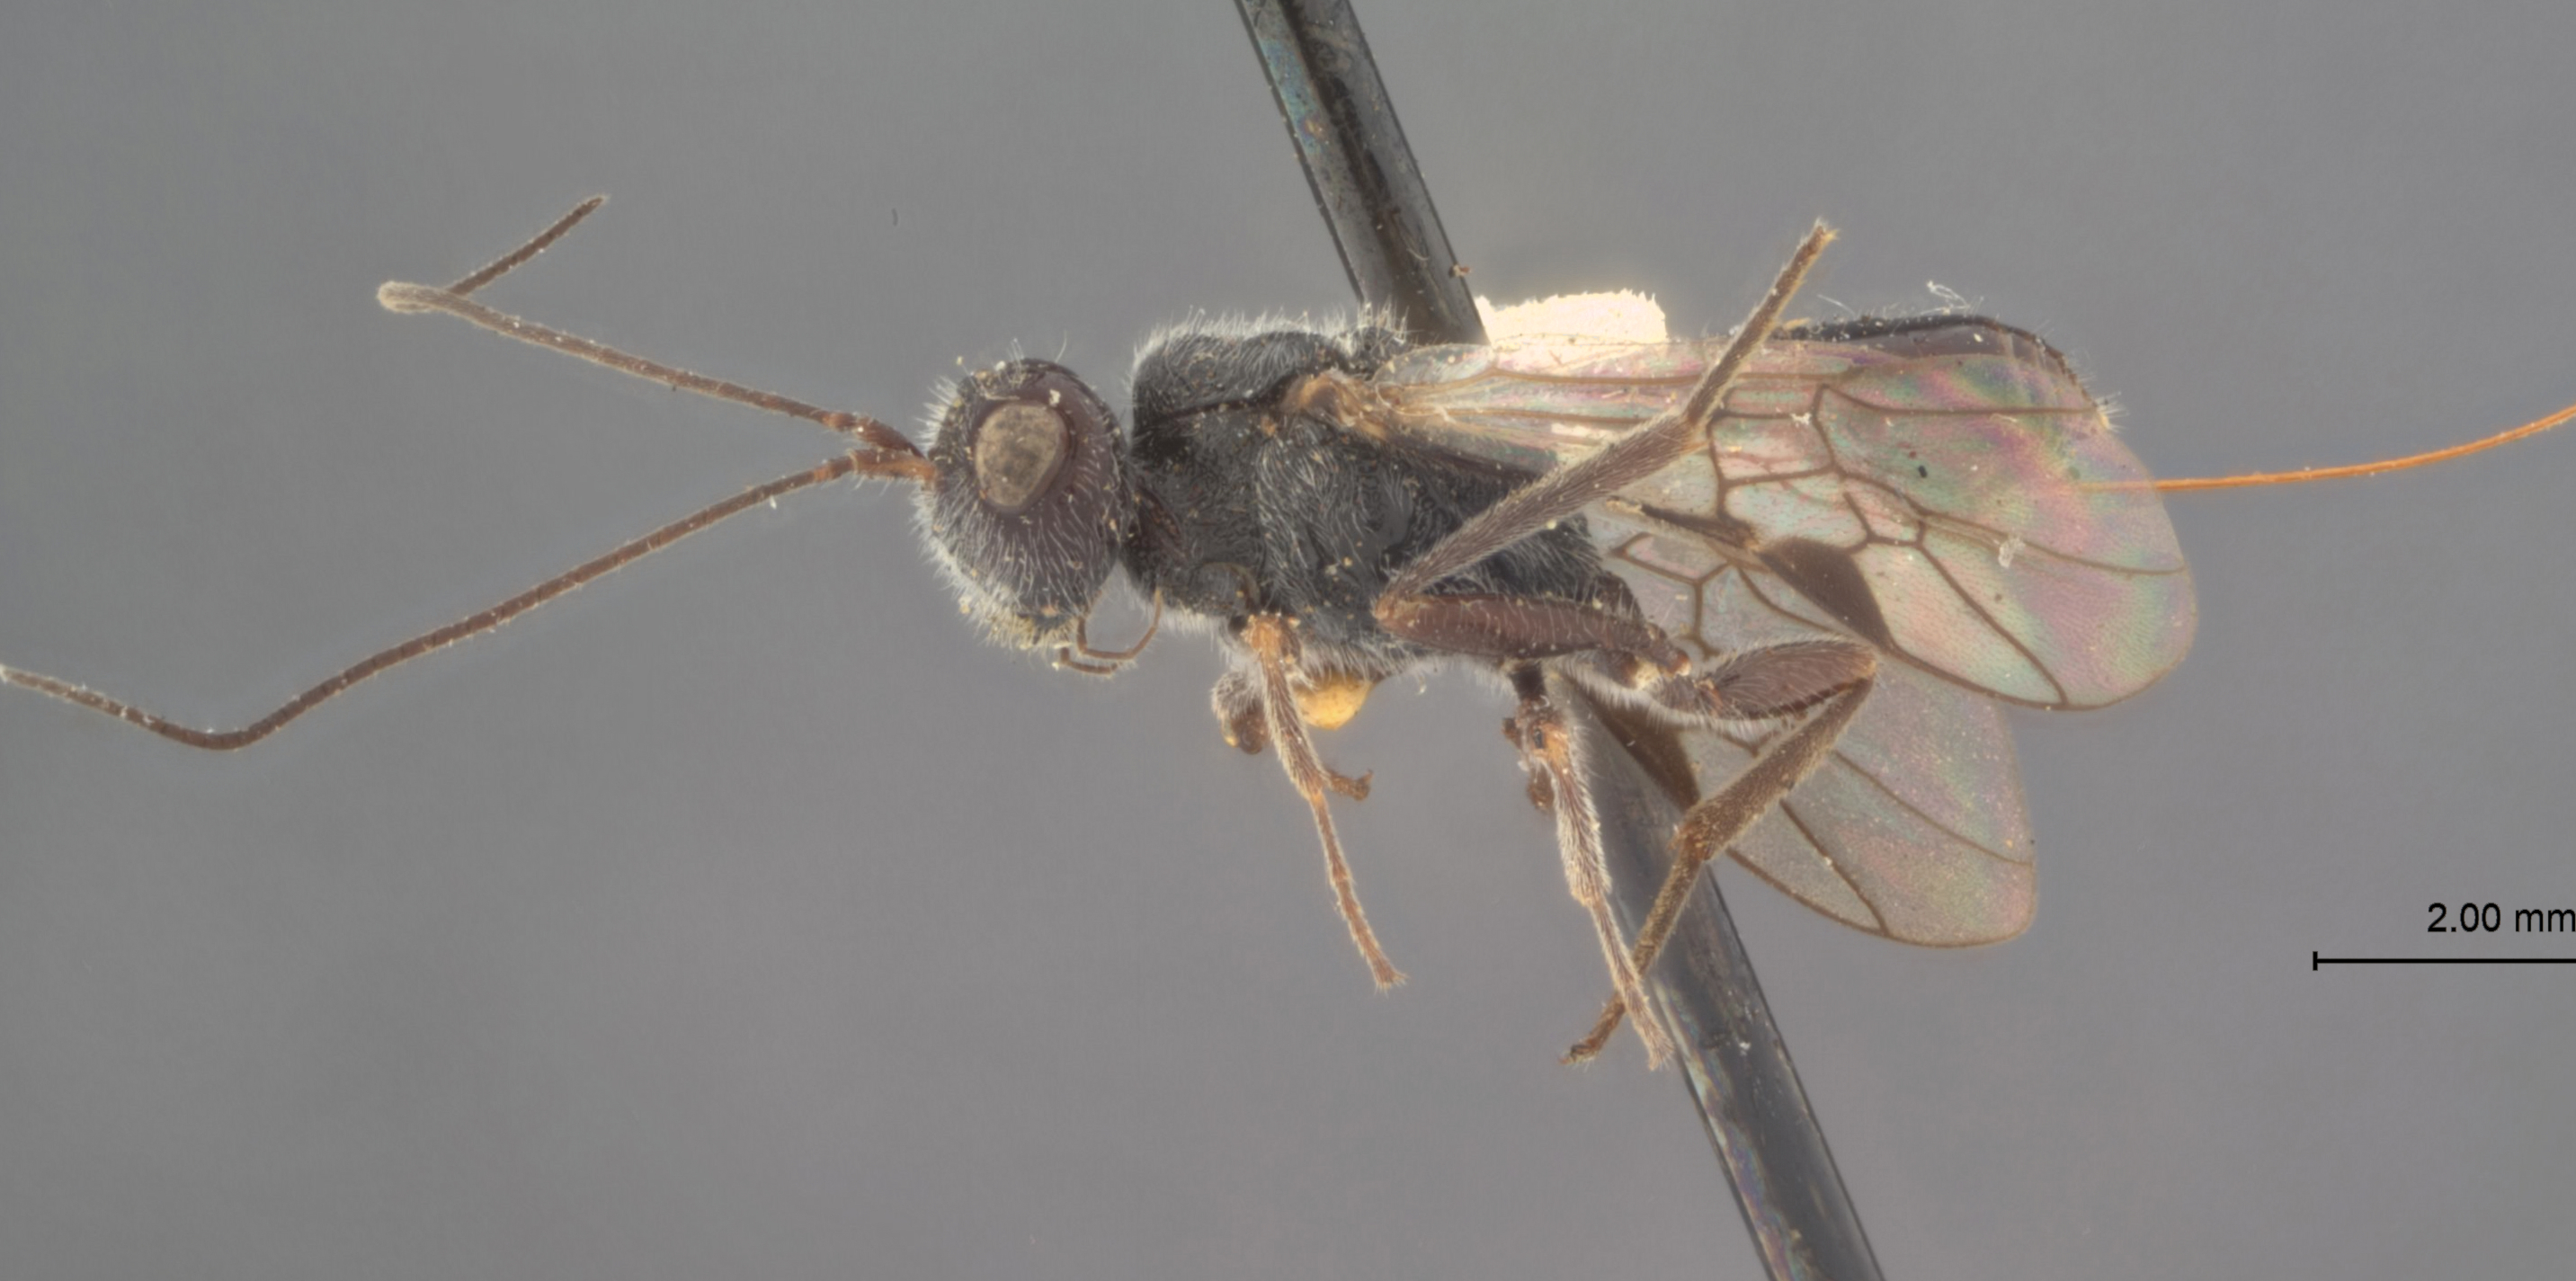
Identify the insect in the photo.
Capitonius nigrisoma
